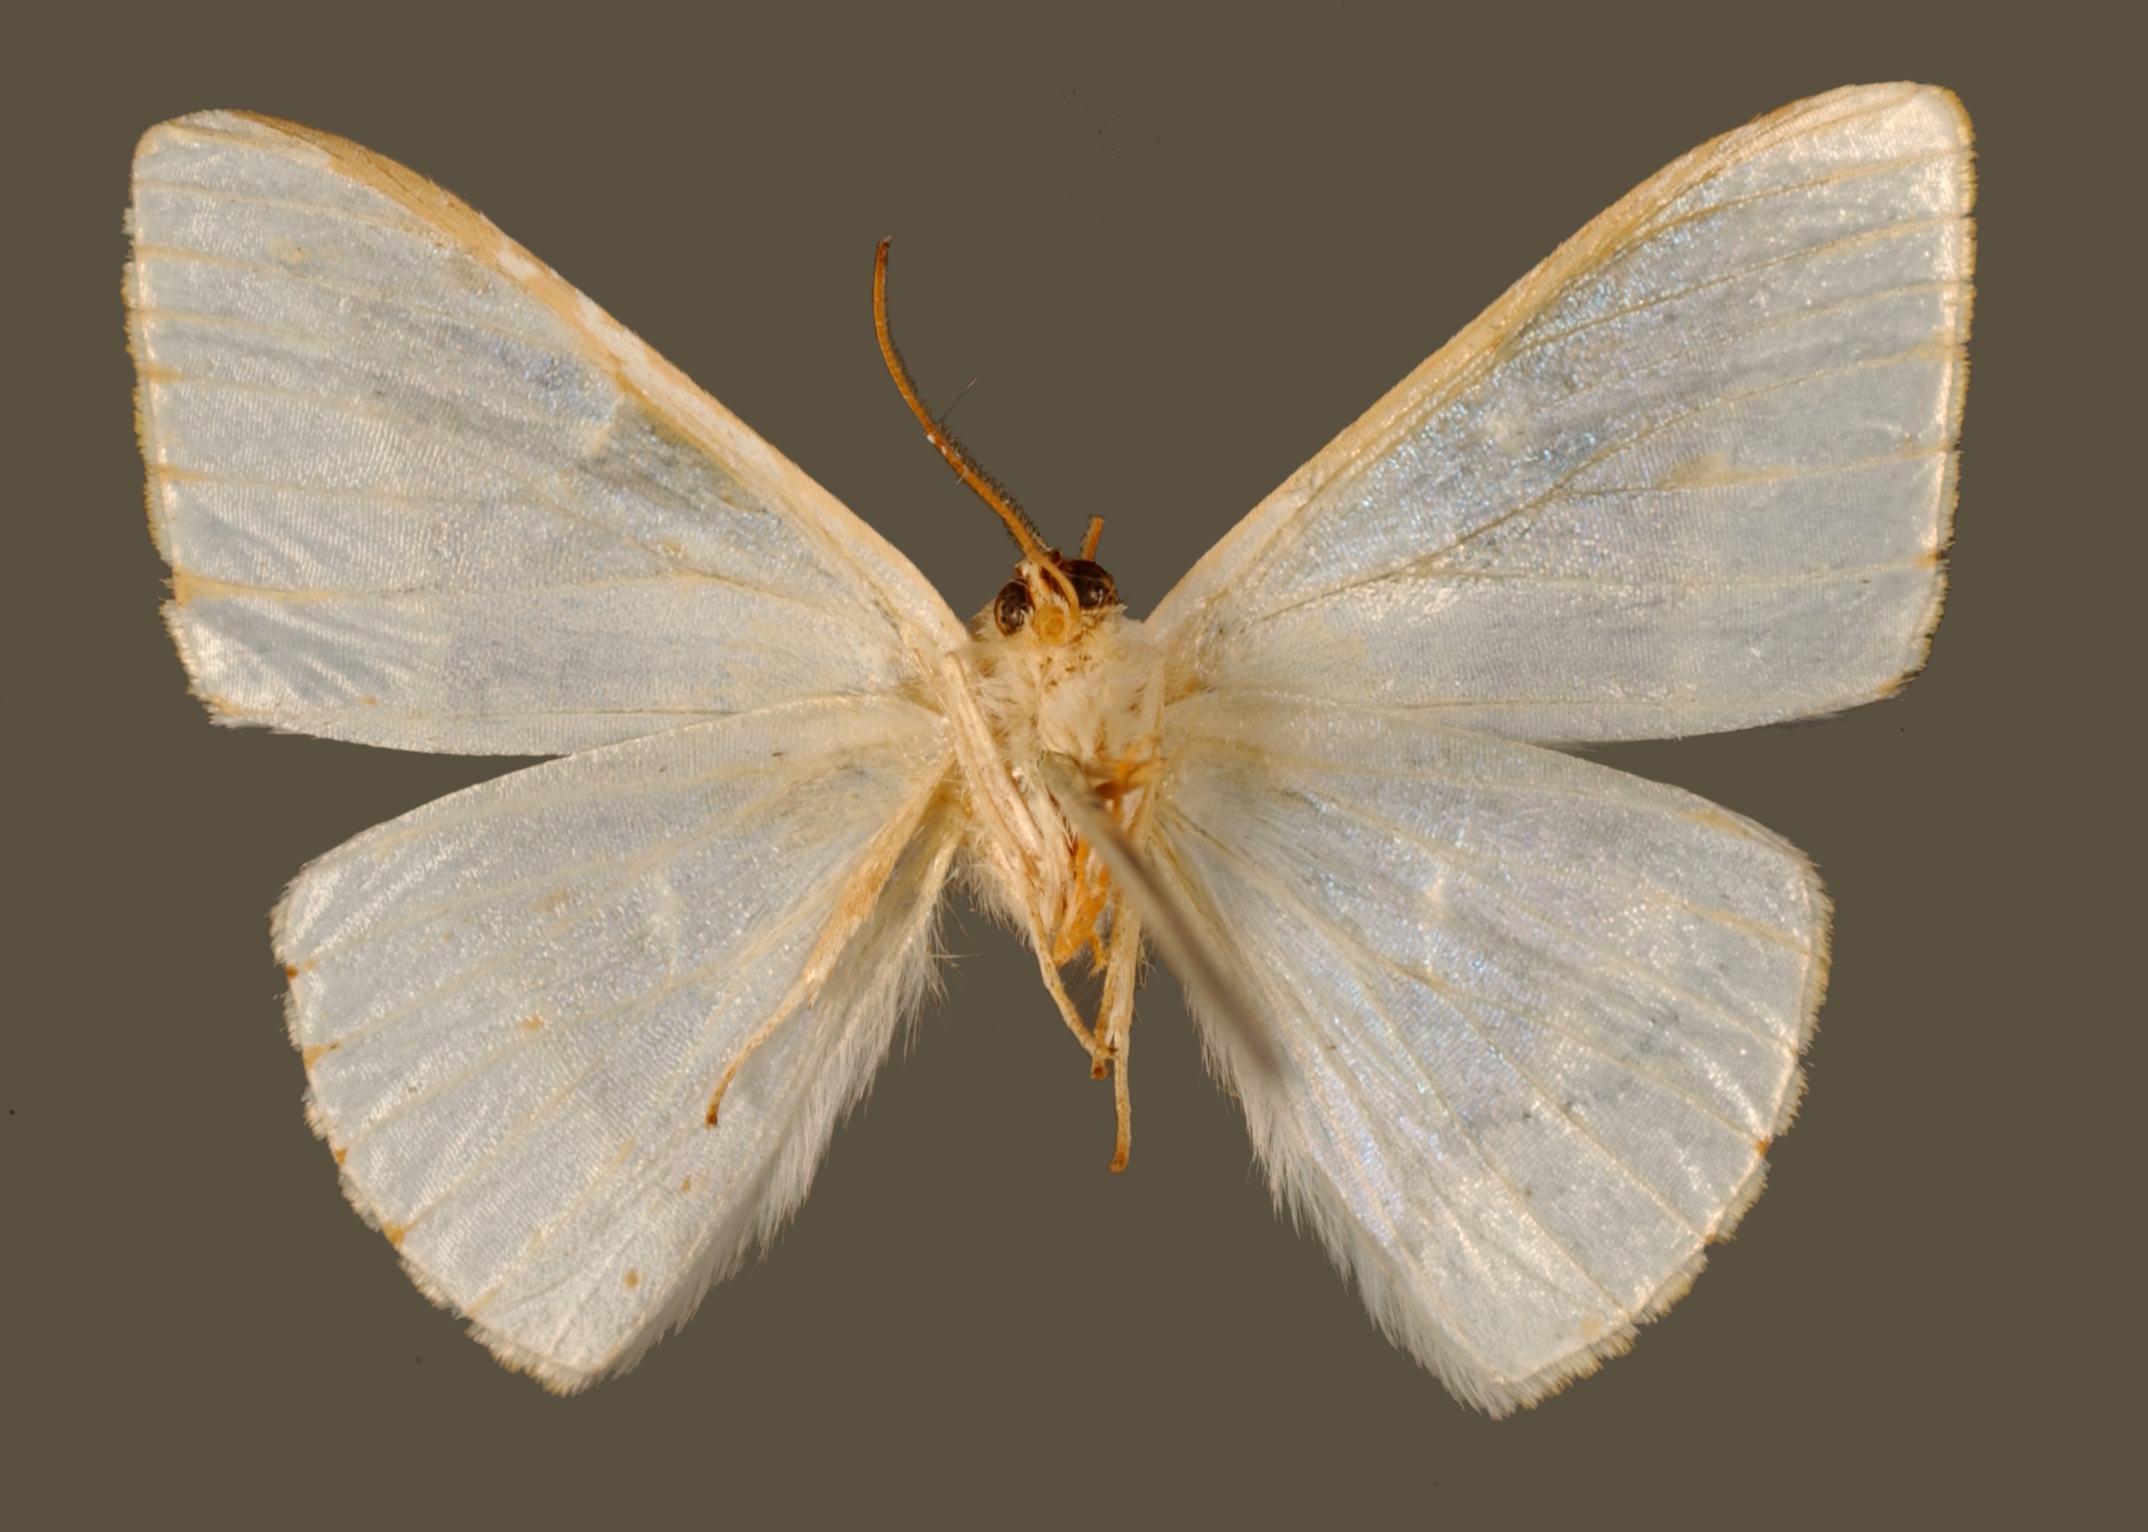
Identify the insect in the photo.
Nereis opalina
